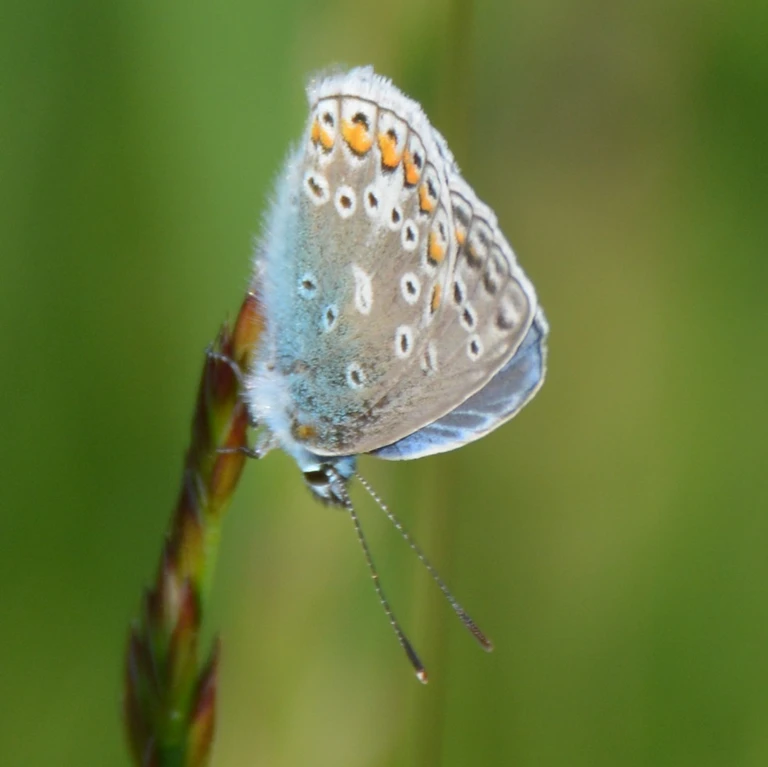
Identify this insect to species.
Polyommatus icarus
